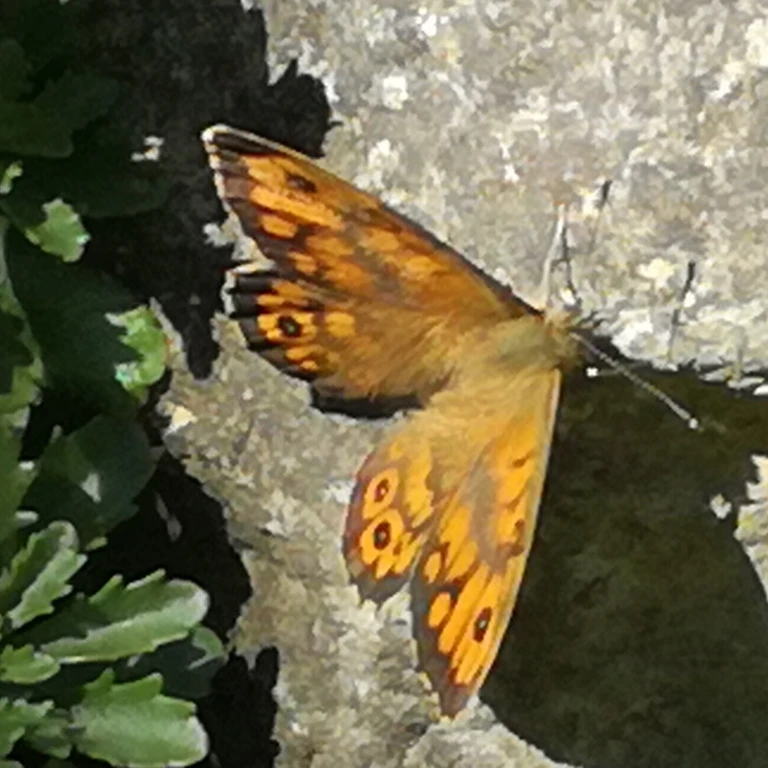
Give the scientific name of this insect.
Lasiommata megera (also Pararge megera)
